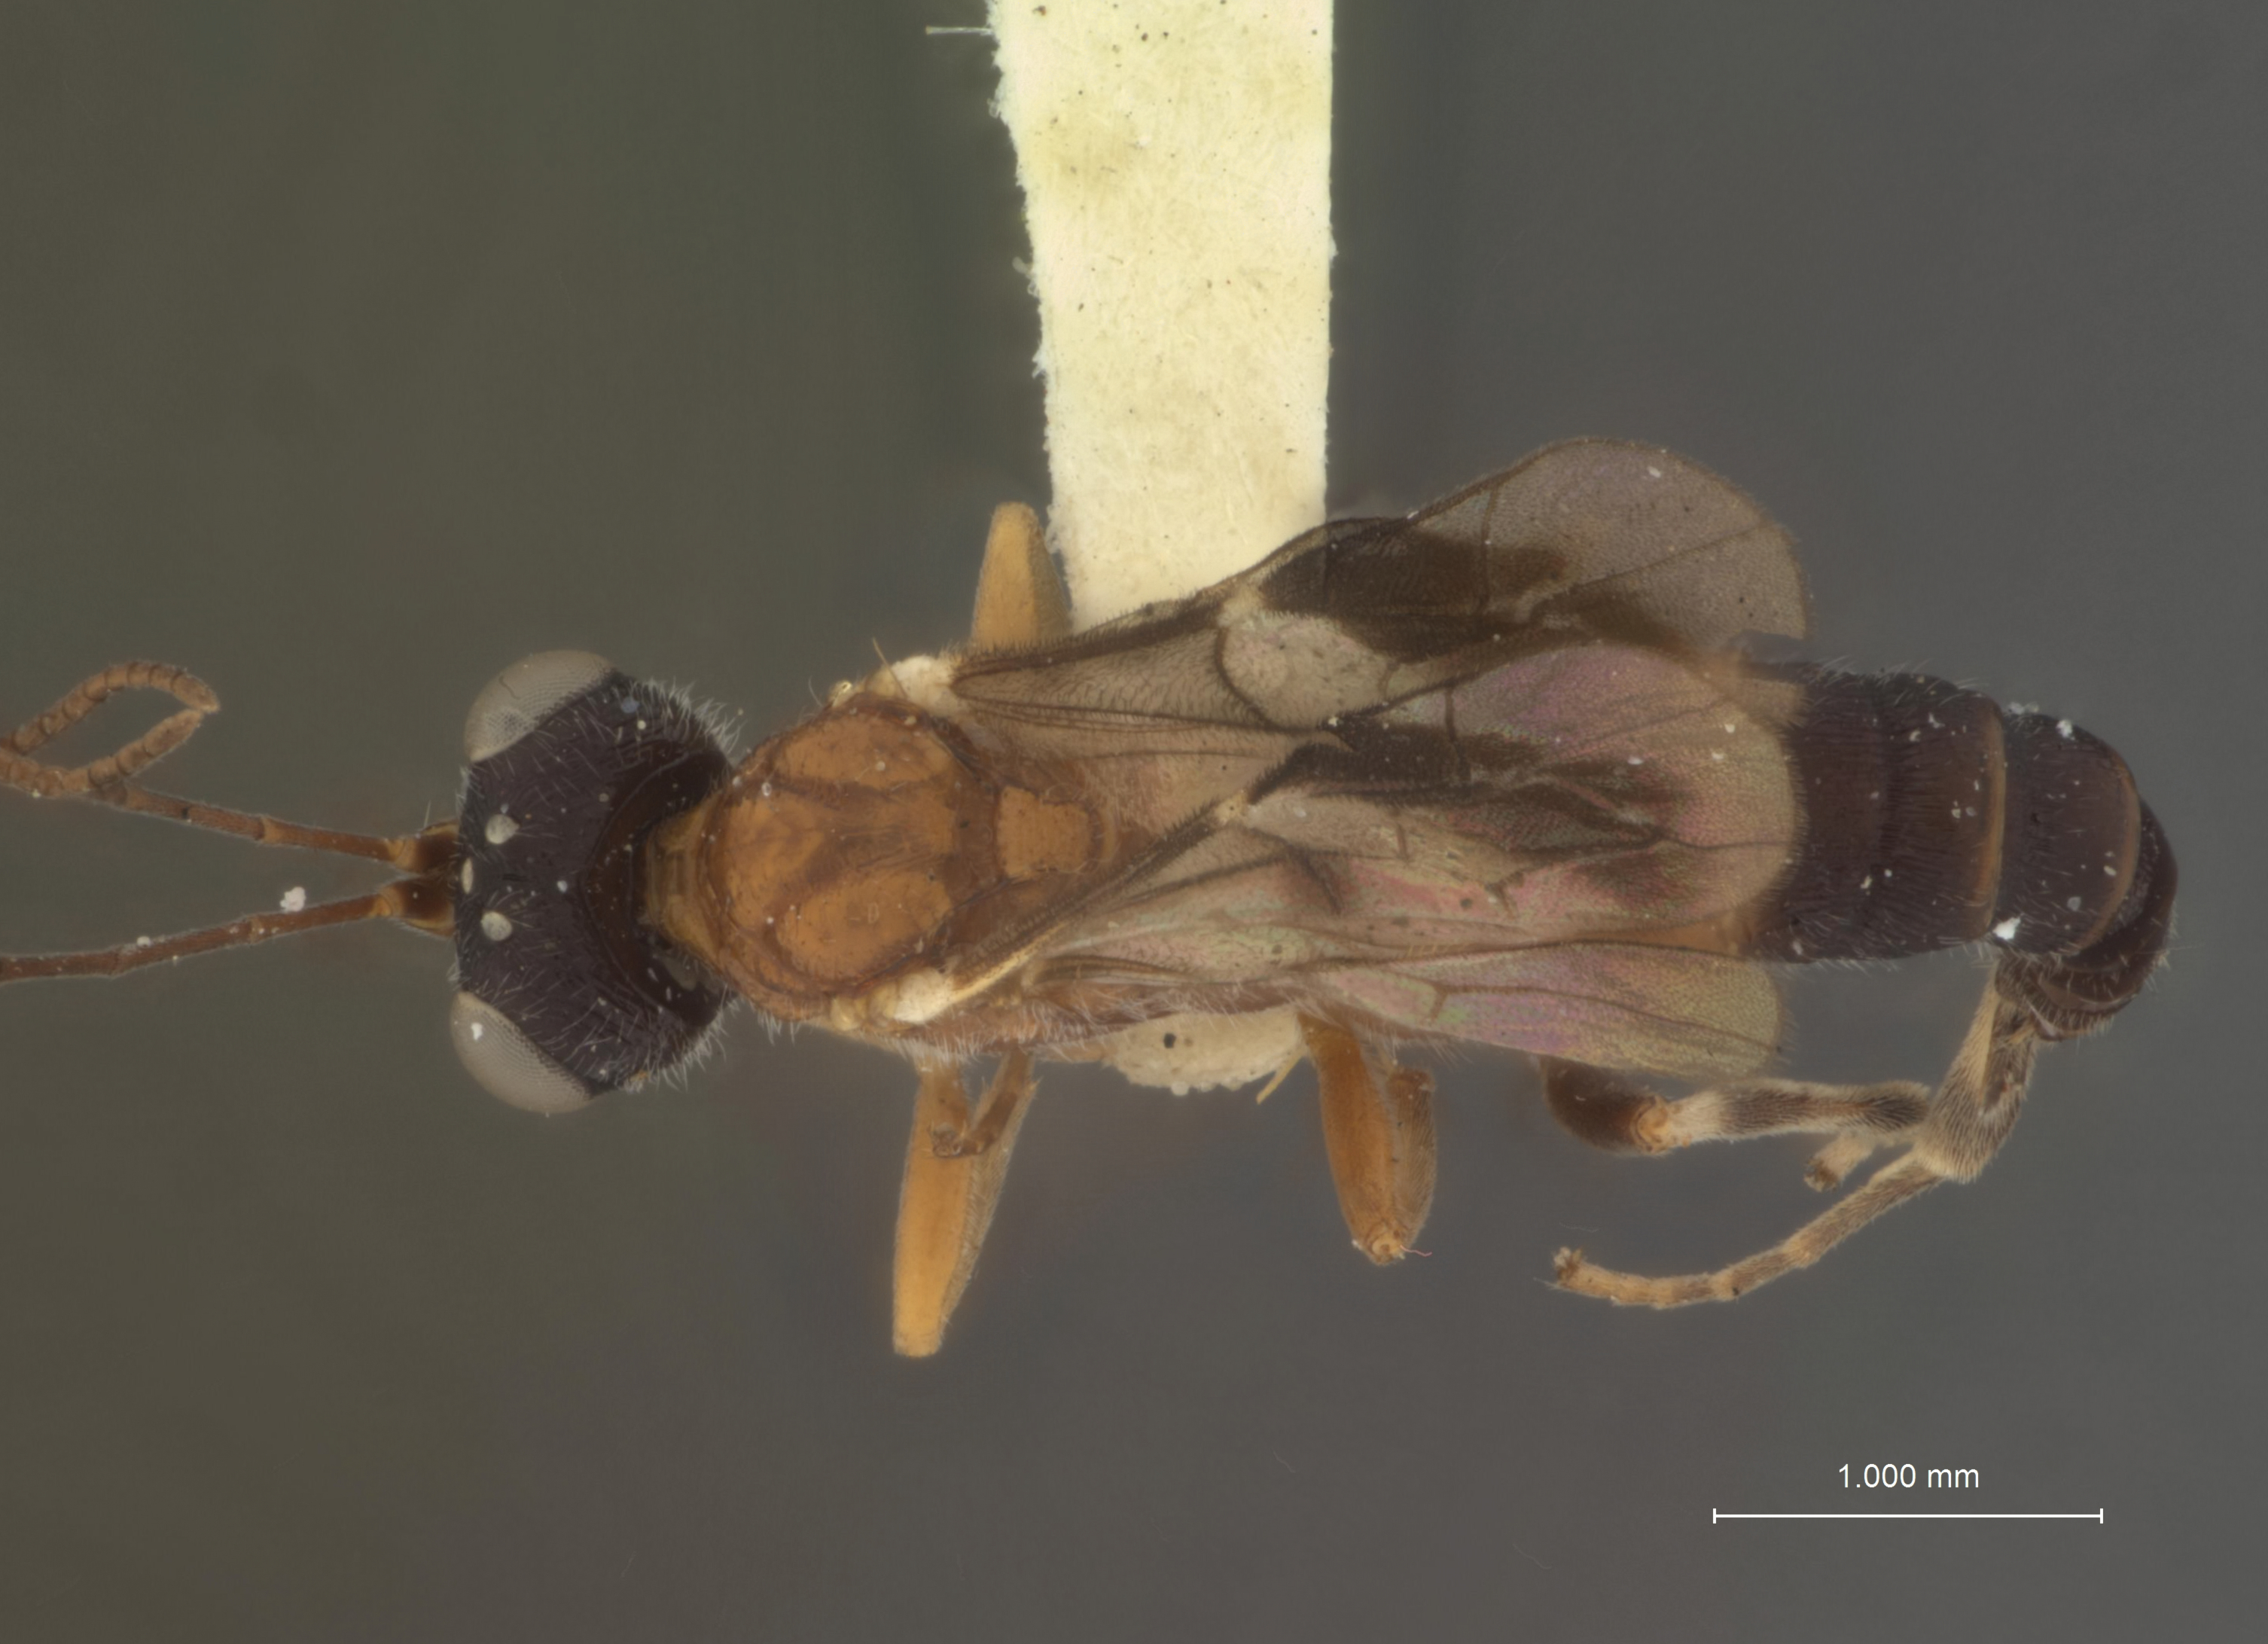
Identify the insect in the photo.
Syrites arealis
